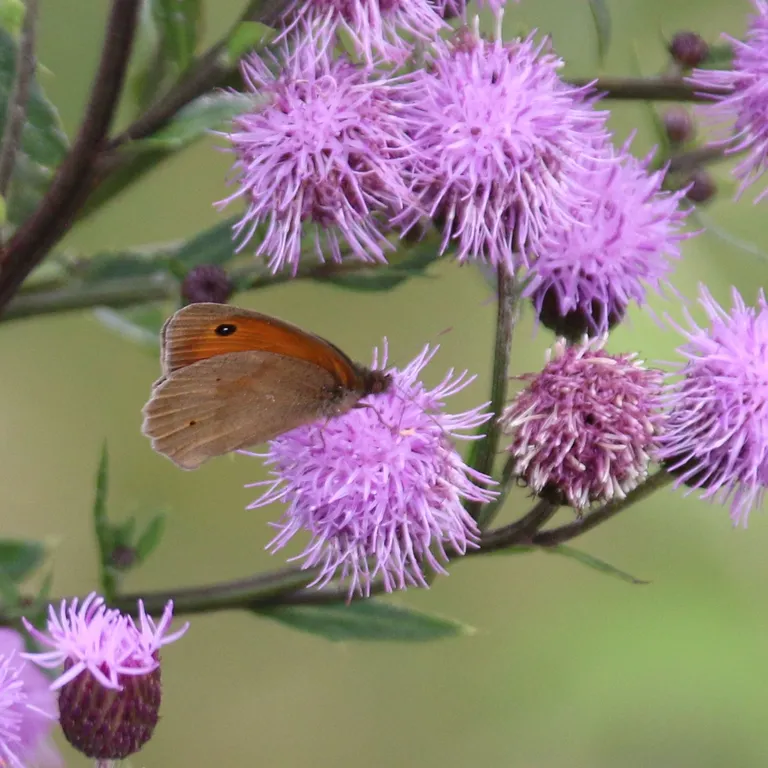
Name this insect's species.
Maniola jurtina
